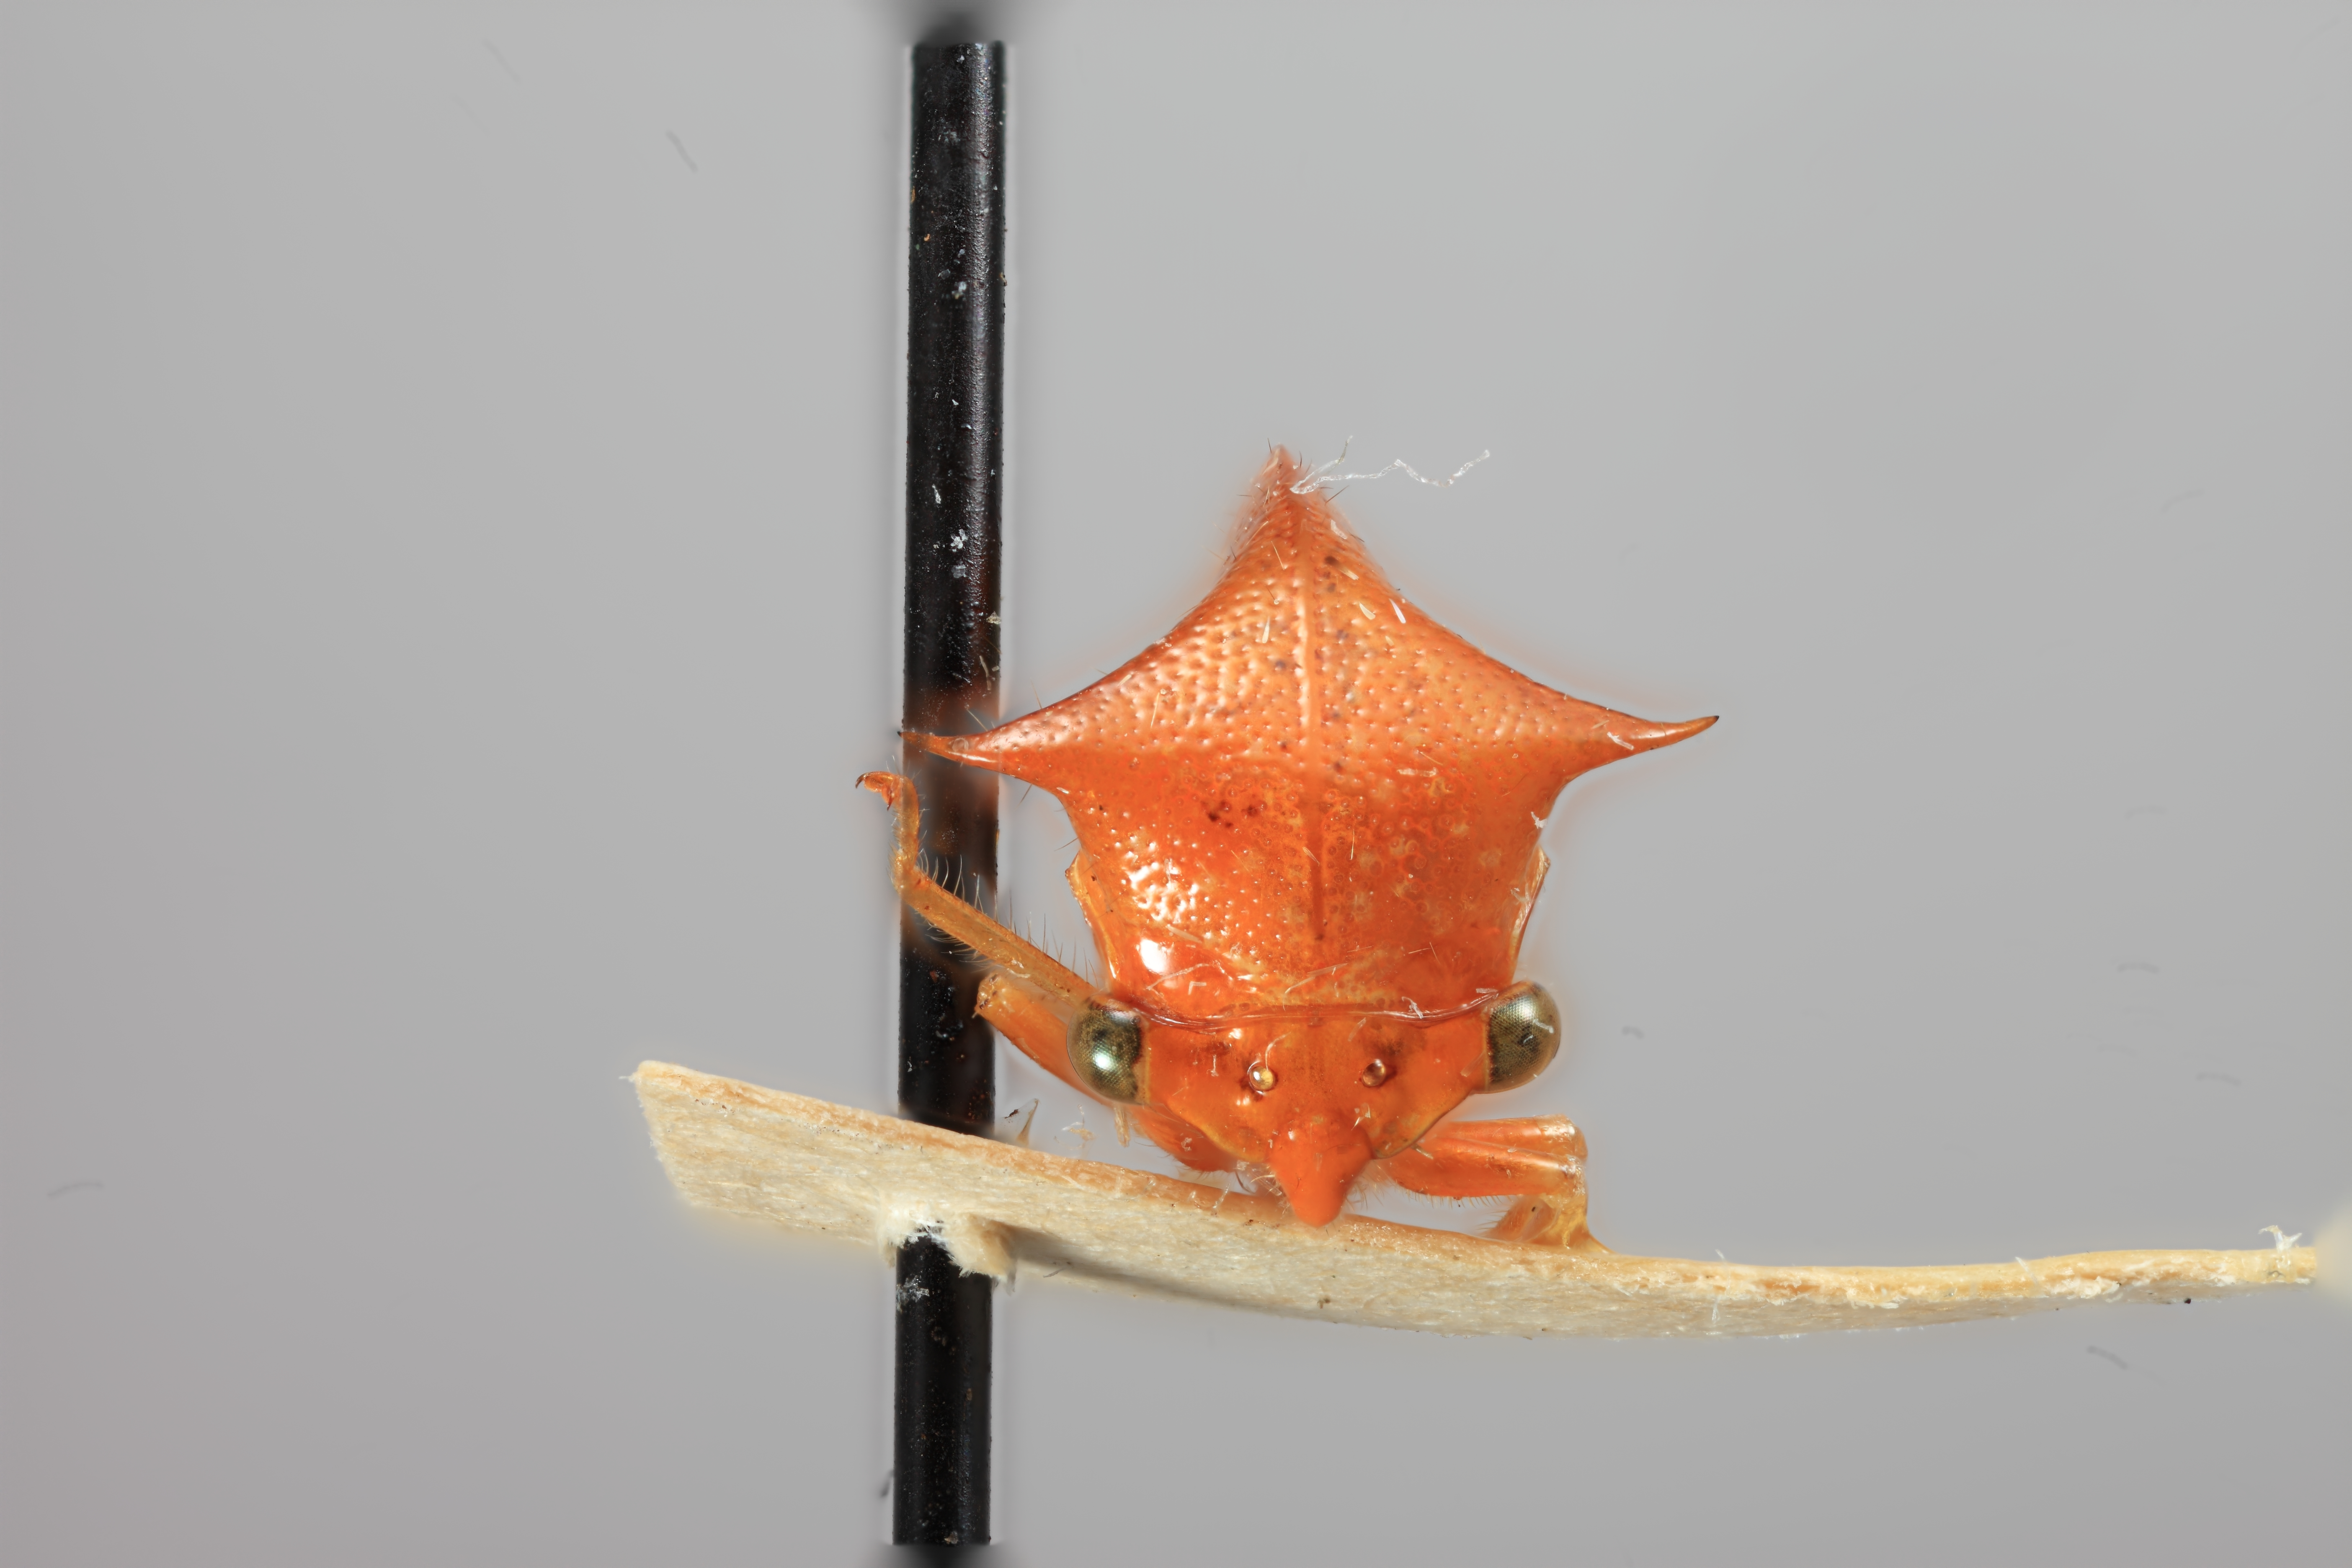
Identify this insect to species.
Ceresa viridolineata
